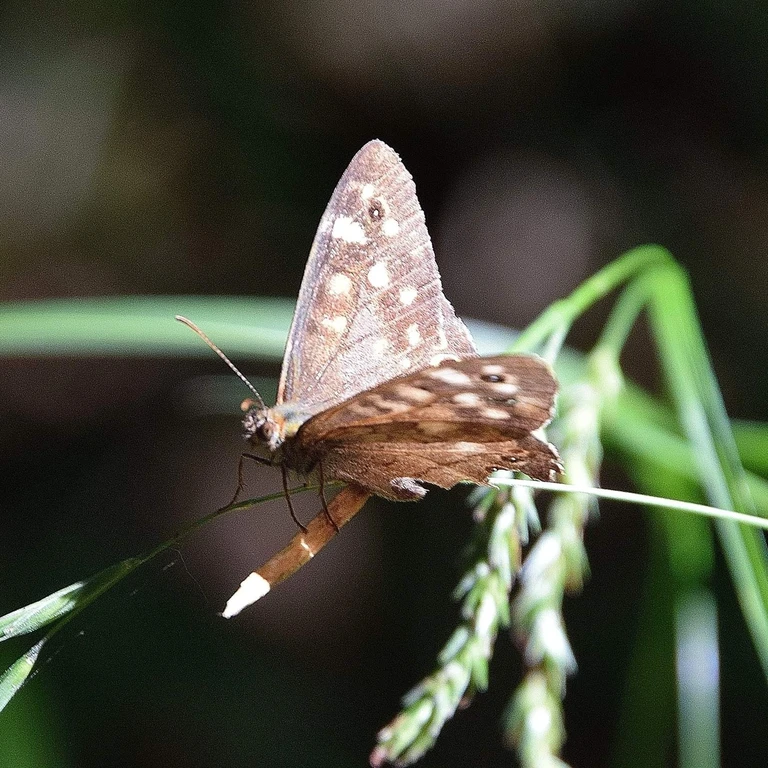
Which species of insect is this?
Pararge aegeria
